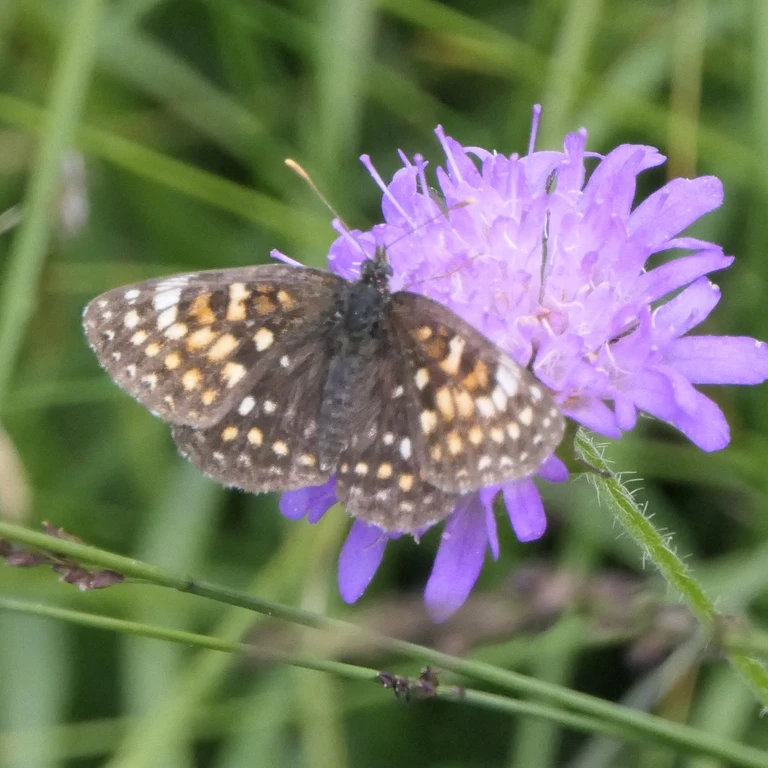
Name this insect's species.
Melitaea diamina
